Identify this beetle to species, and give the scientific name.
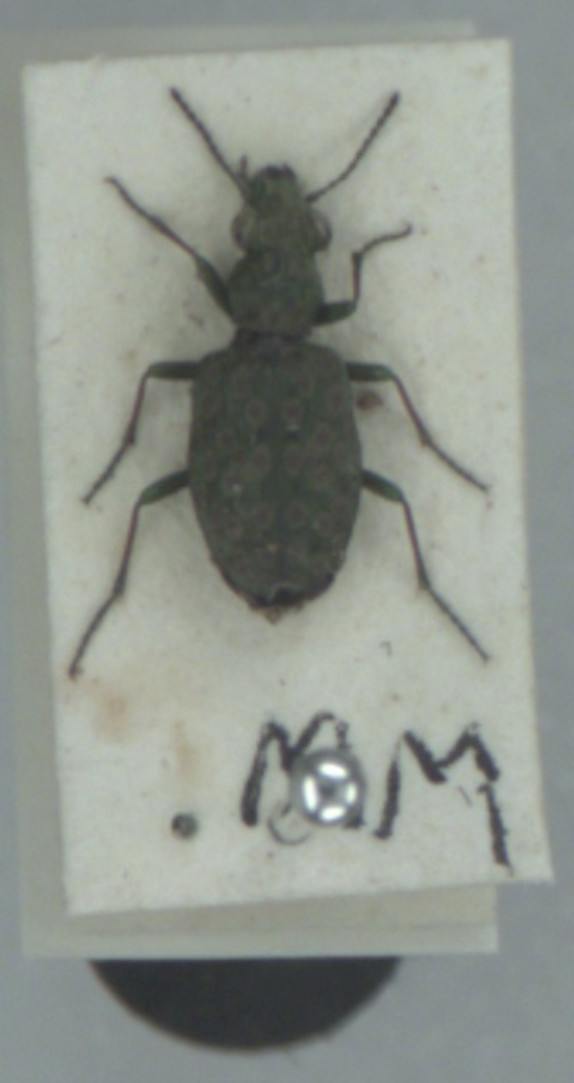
Elaphrus riparius
